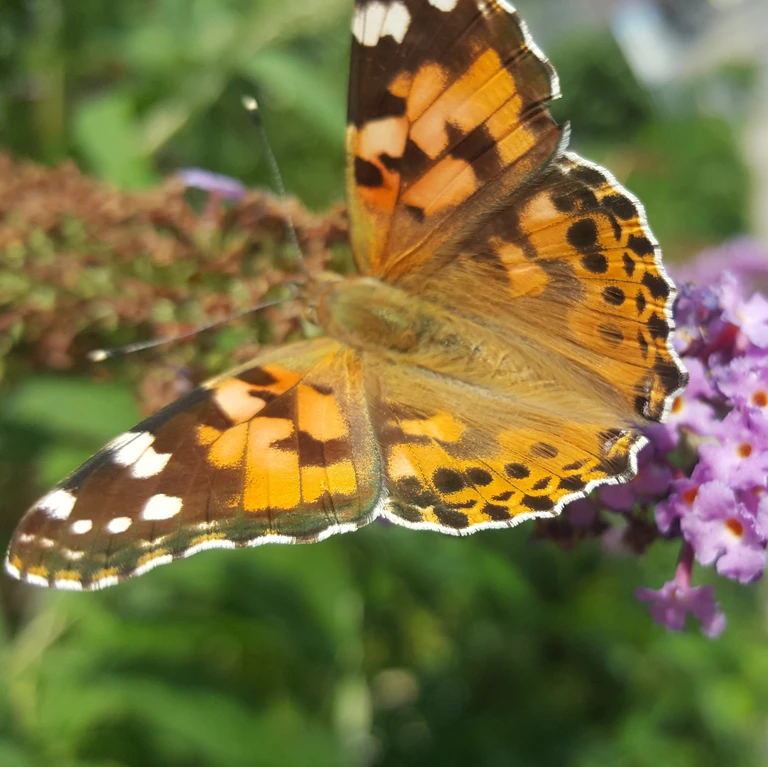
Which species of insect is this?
Vanessa cardui
